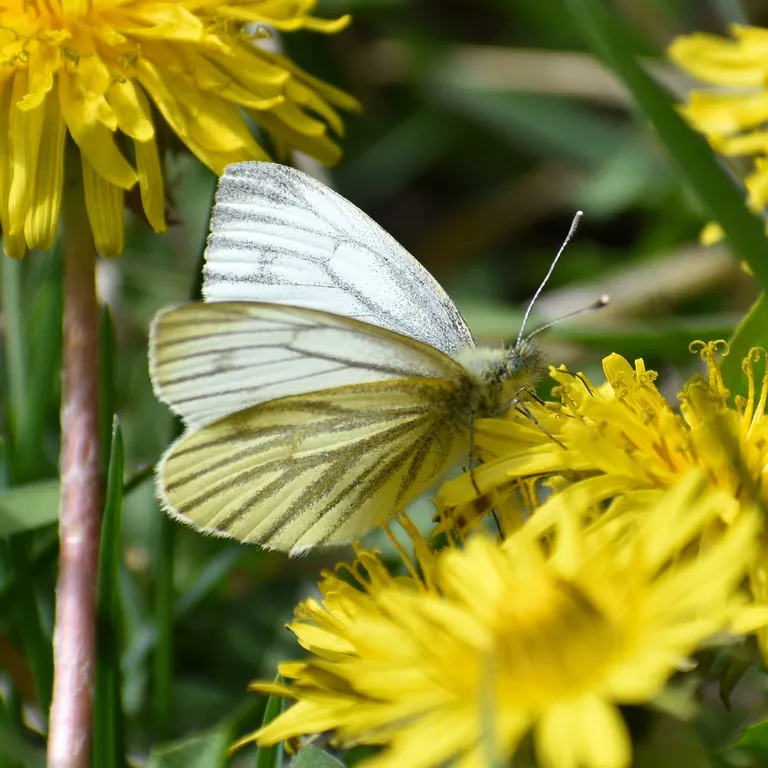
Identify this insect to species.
Pieris napi
